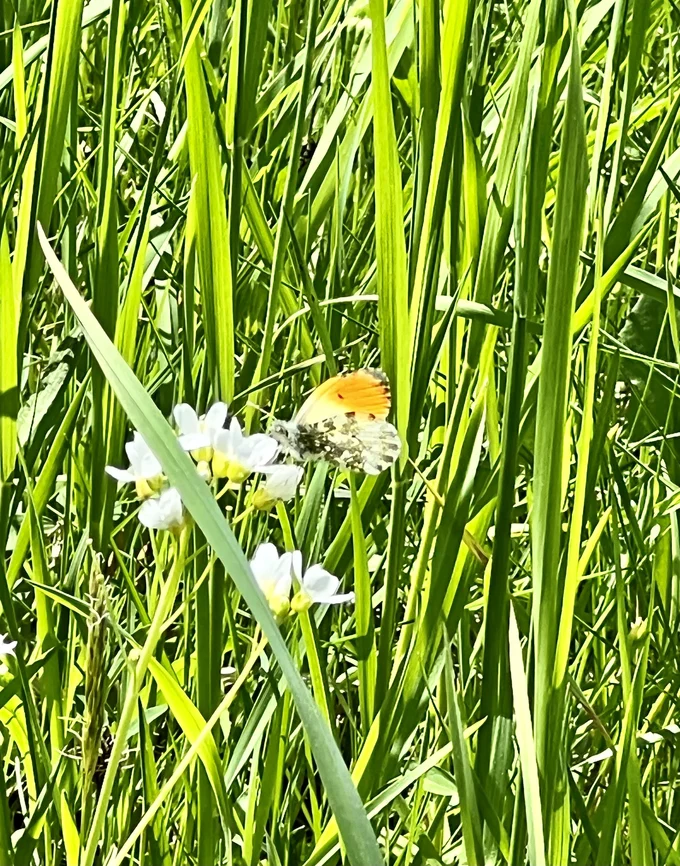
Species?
Anthocharis cardamines
